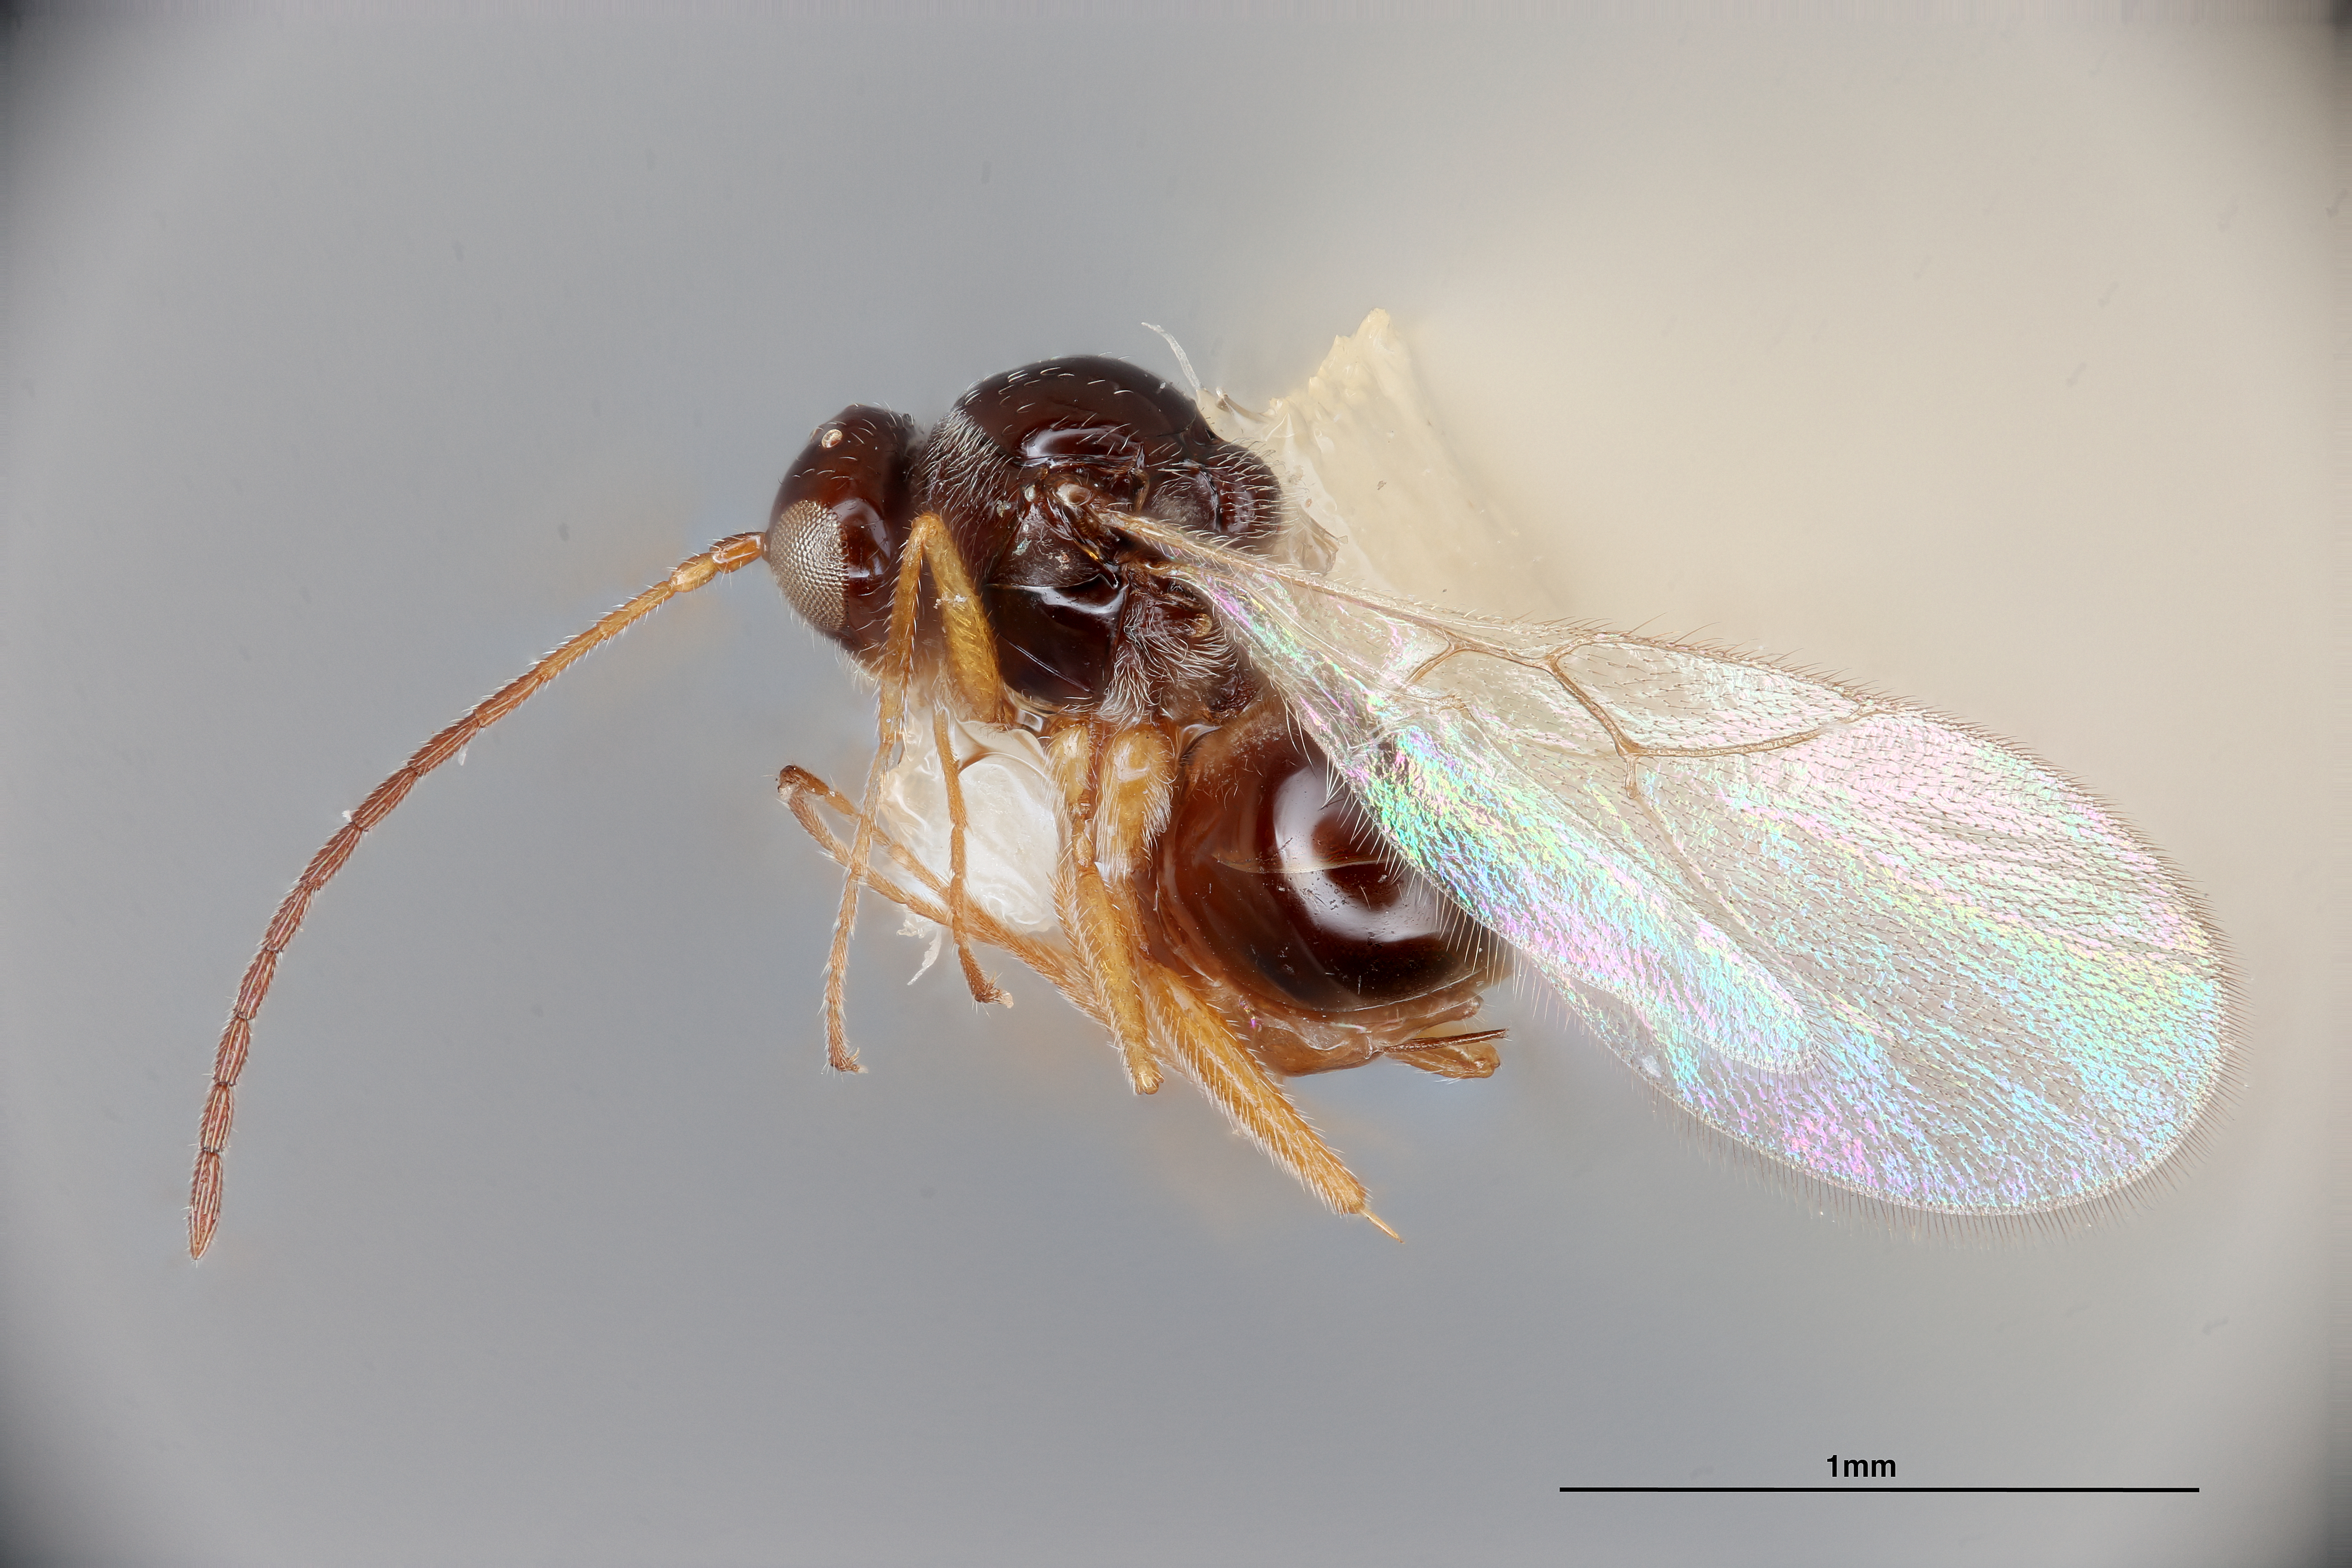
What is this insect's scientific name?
Phaenoglyphis falcata
